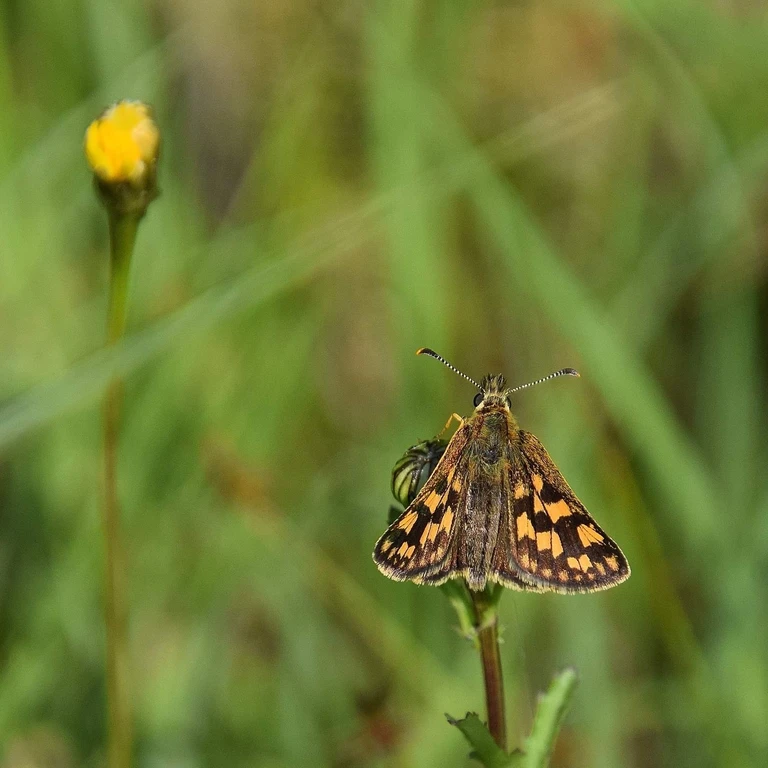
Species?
Carterocephalus palaemon
